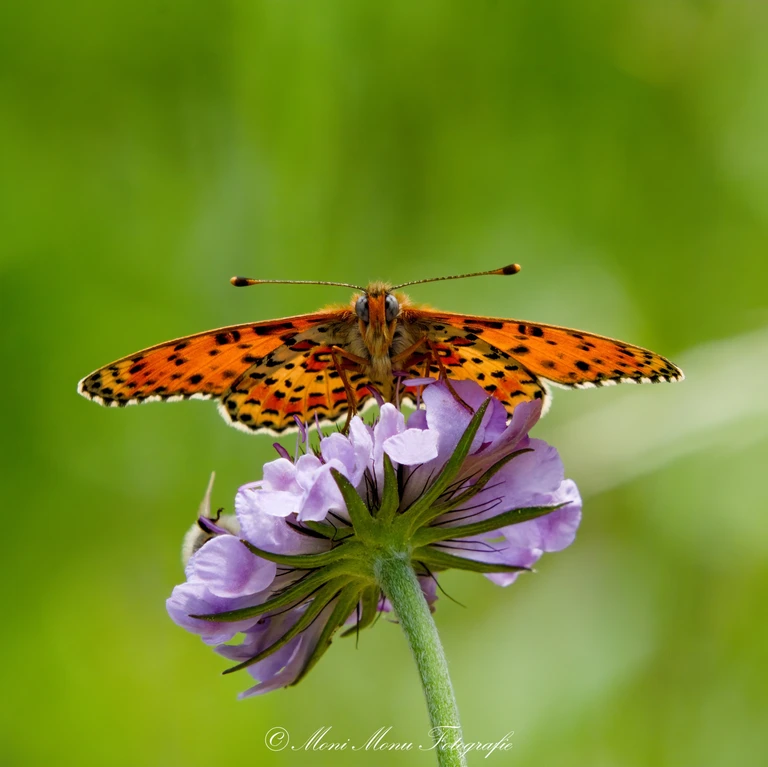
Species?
Melitaea didyma
